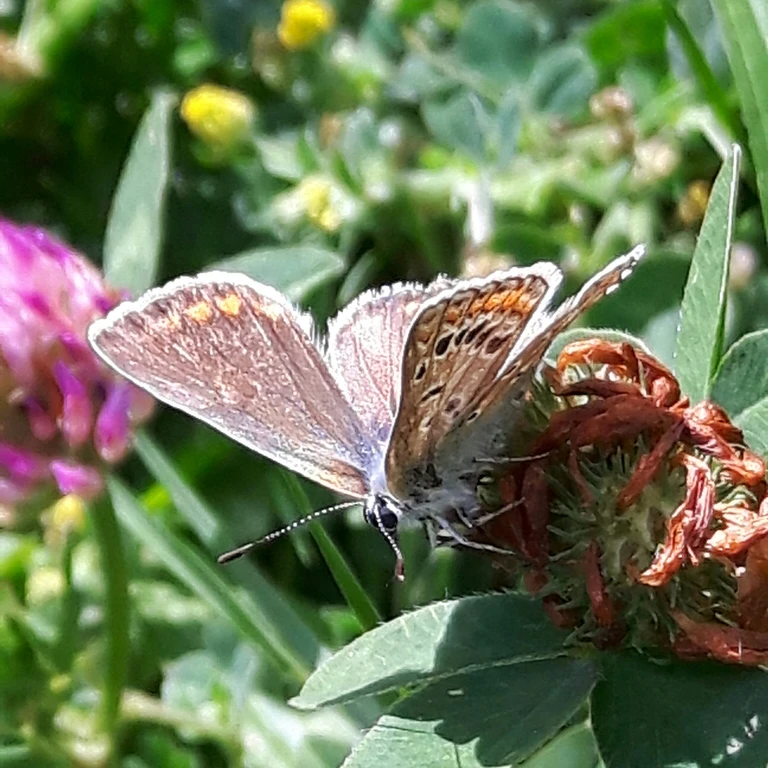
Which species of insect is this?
Polyommatus icarus
